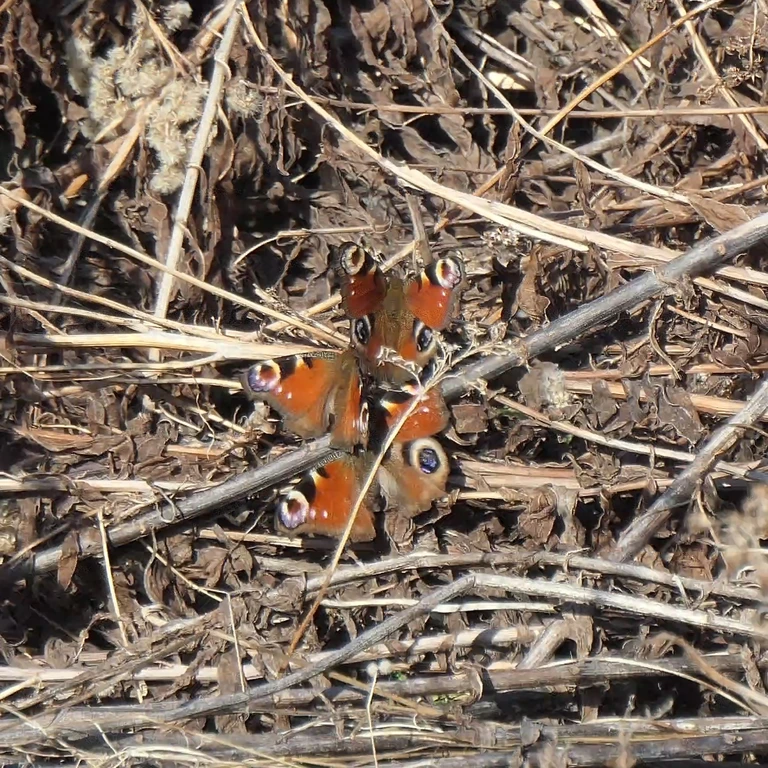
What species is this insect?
Aglais io
